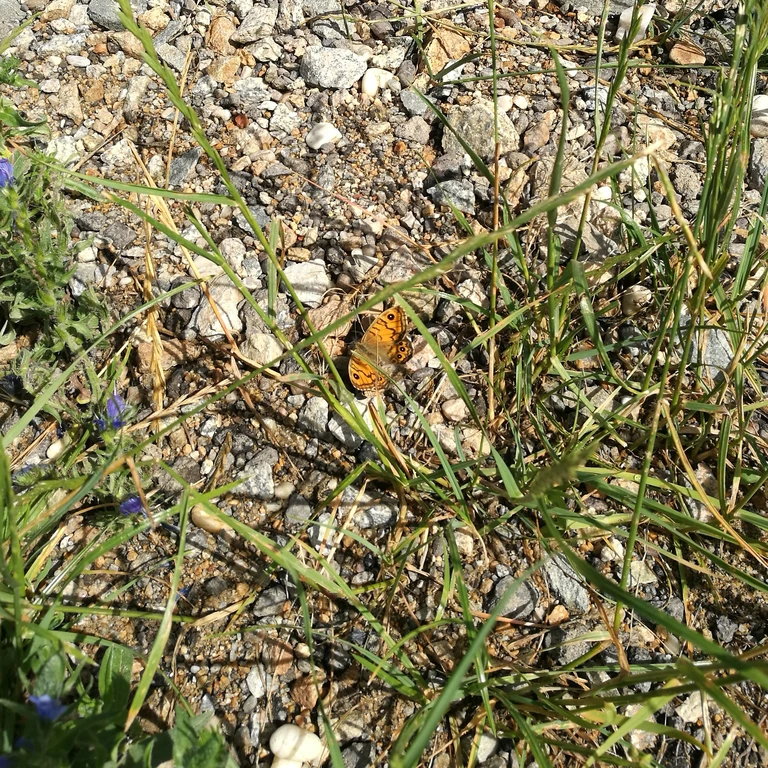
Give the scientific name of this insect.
Lasiommata megera (also Pararge megera)
